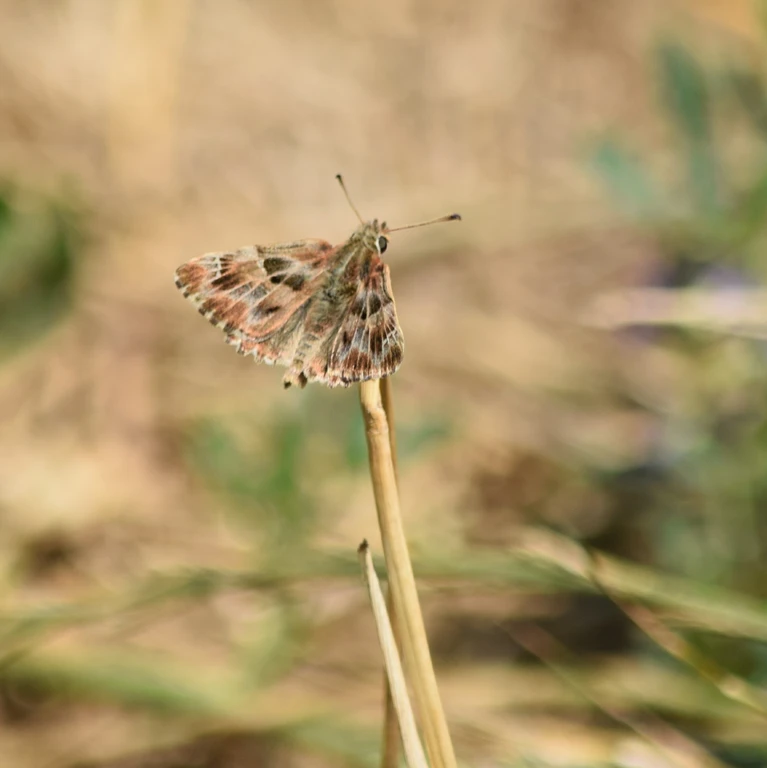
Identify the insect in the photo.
Carcharodus alceae
